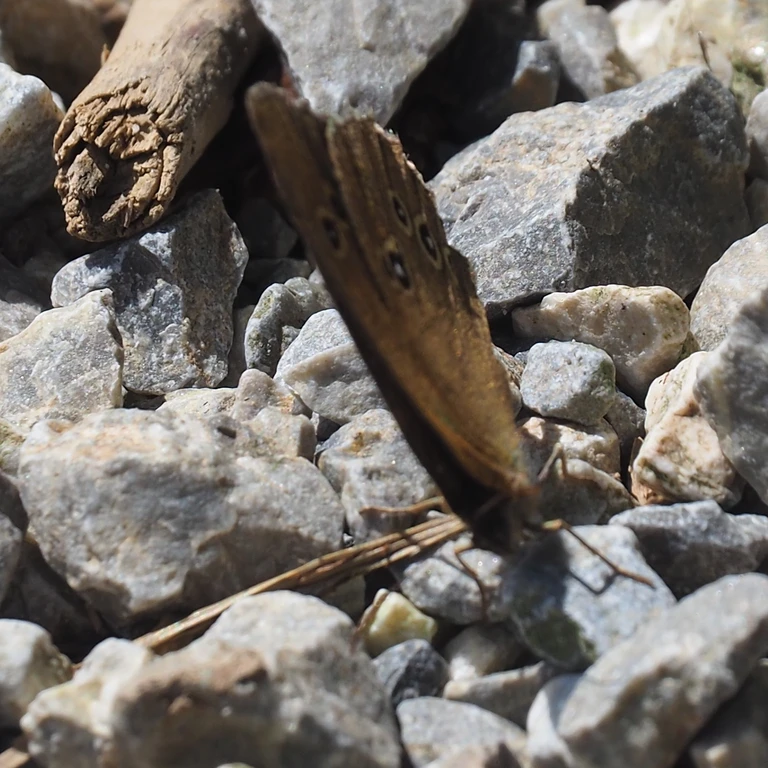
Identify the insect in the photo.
Aphantopus hyperantus
